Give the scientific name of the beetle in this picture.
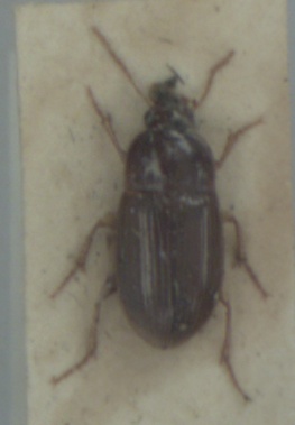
Amara bifrons
